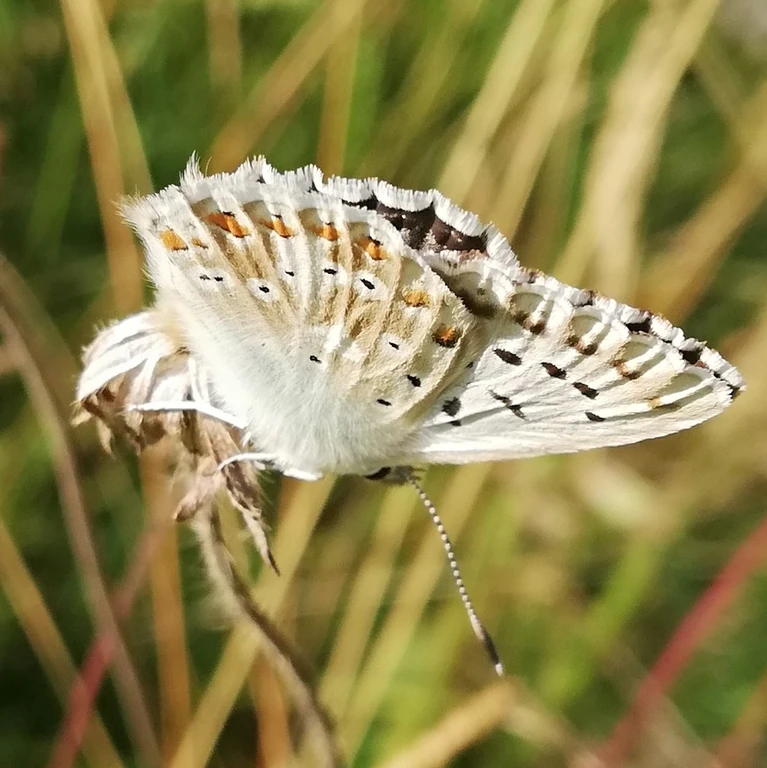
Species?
Lysandra coridon
